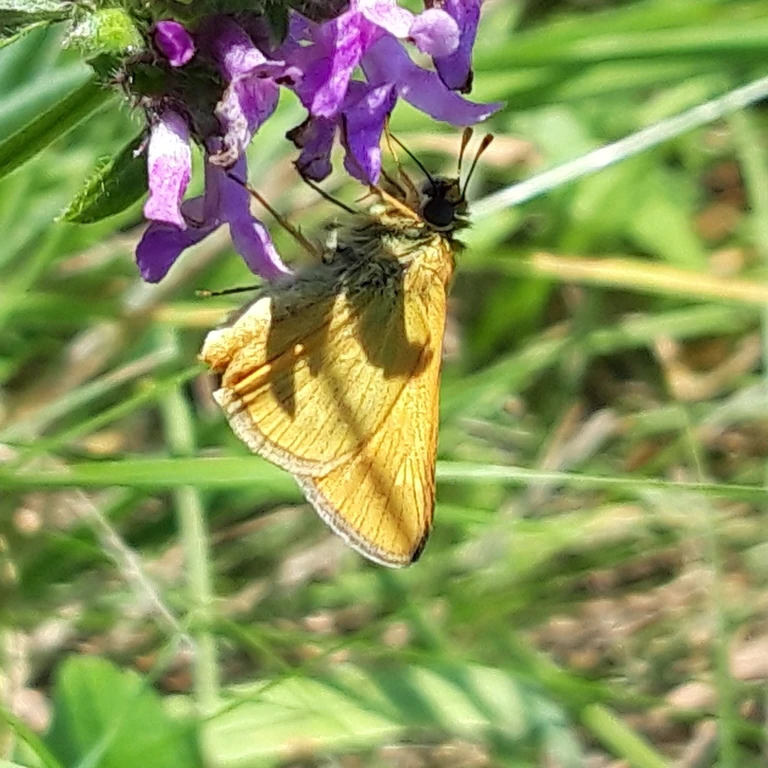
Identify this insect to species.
Ochlodes sylvanus (also Ochlodes venata)
